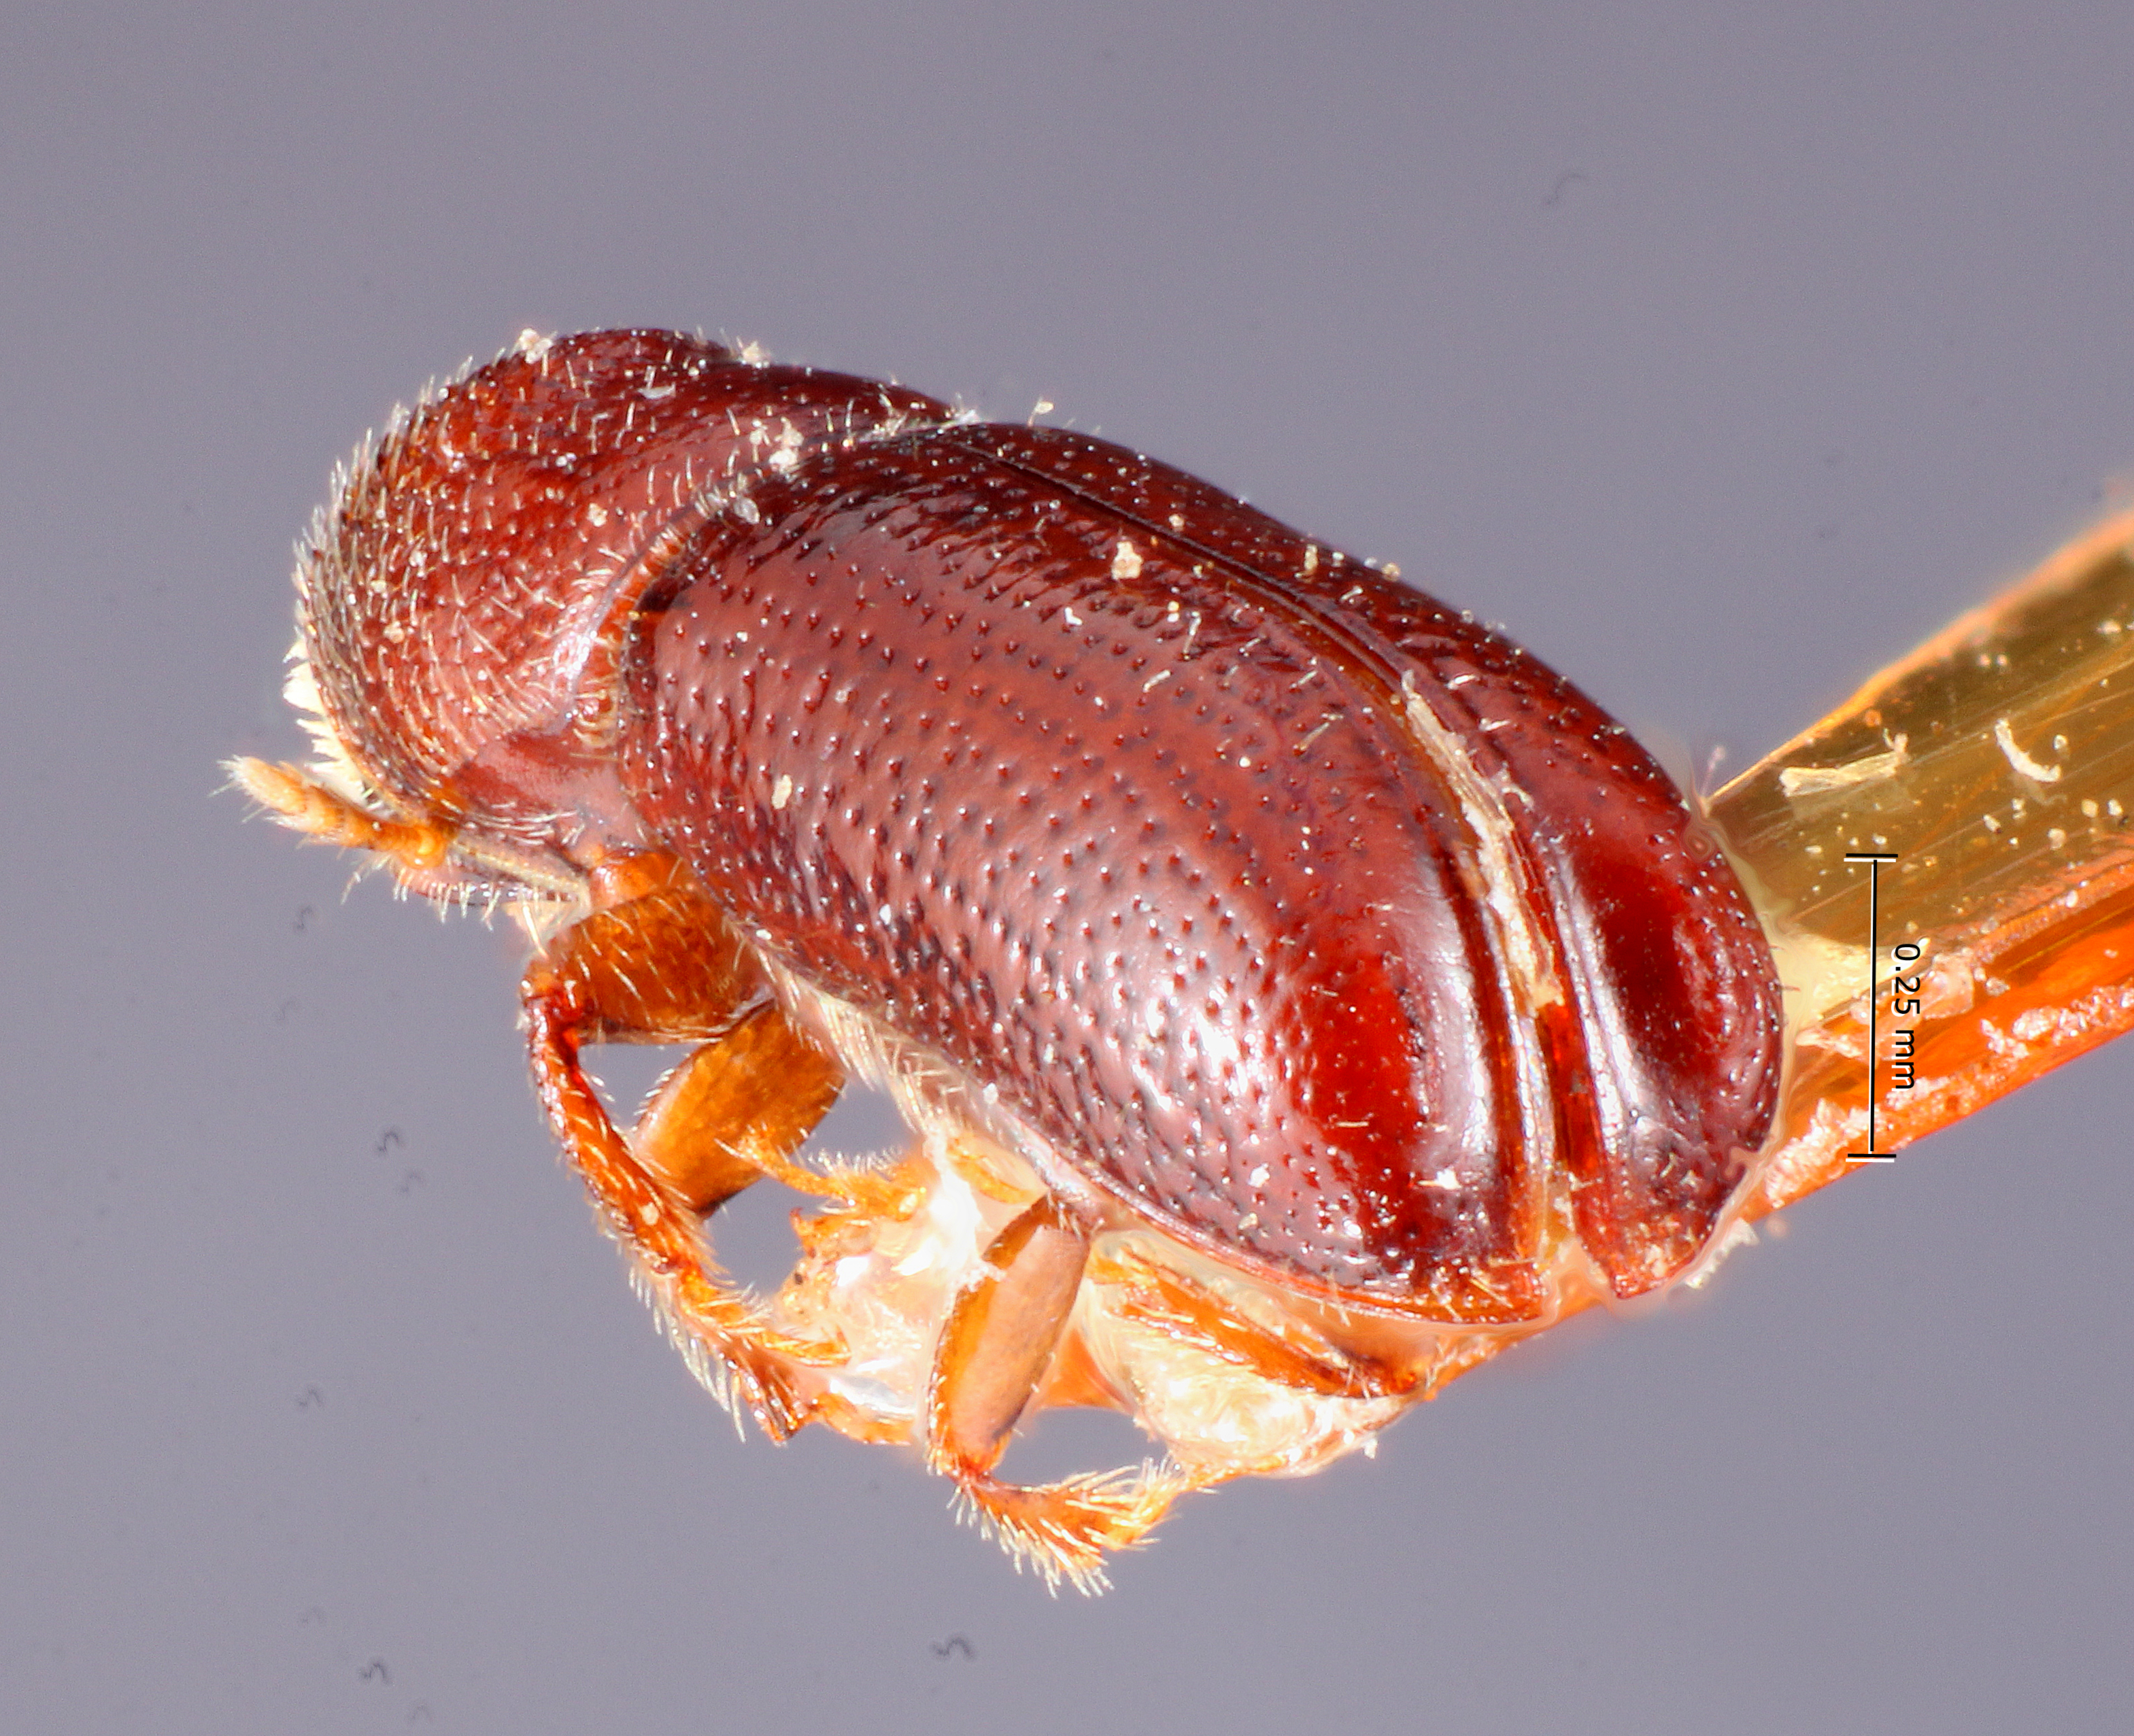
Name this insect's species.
Pityophthorus biovalis
